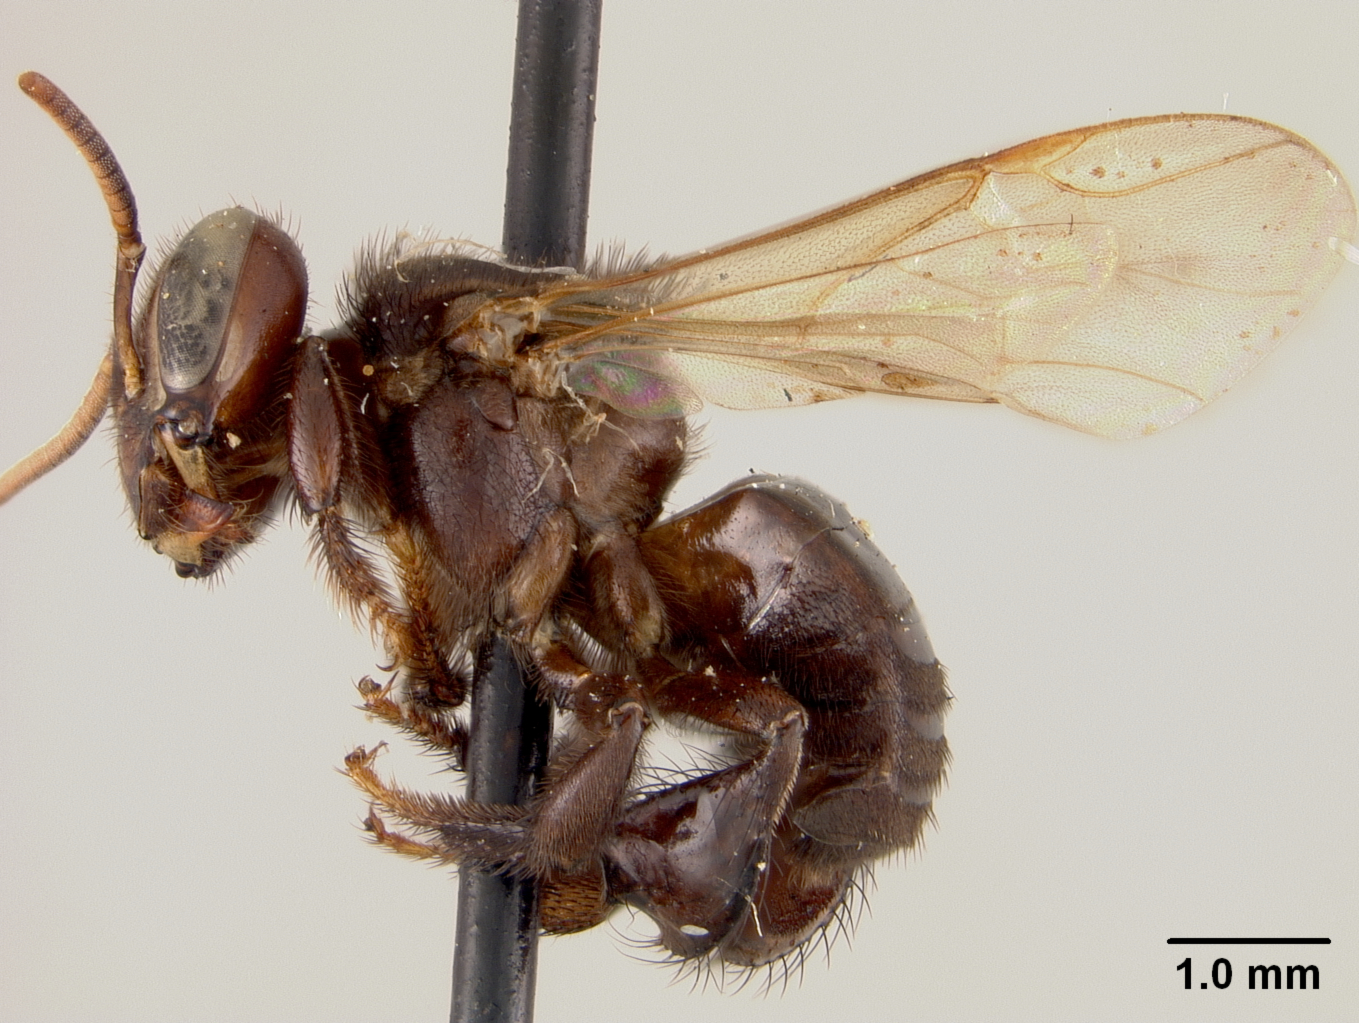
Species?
Trigona cupina
